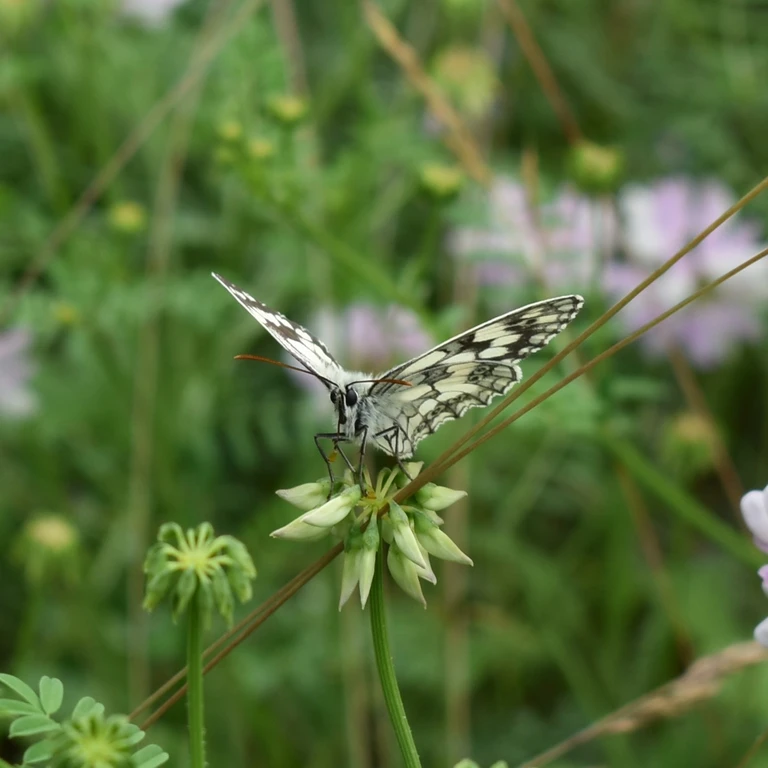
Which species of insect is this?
Melanargia galathea
